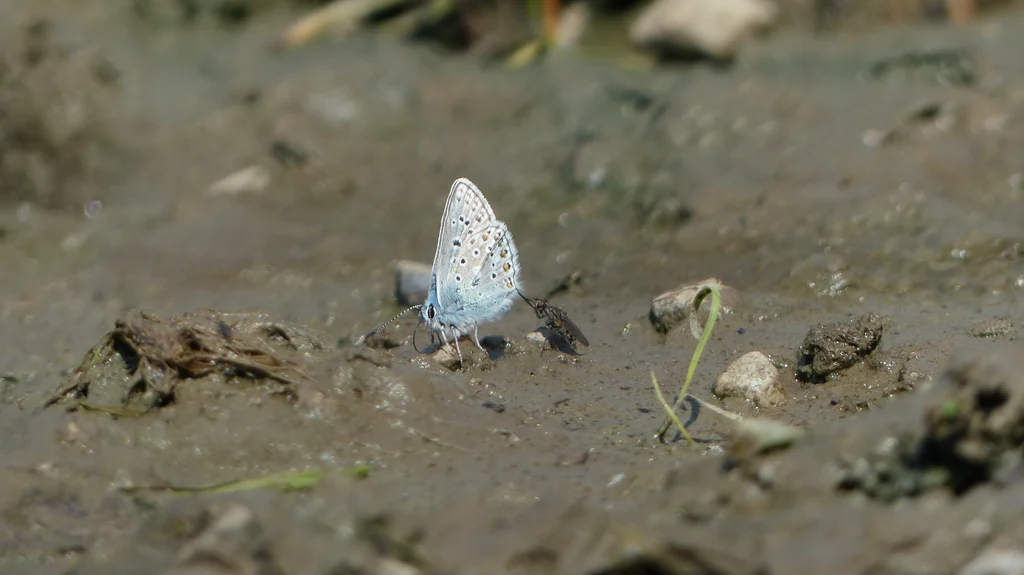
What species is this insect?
Polyommatus eros
